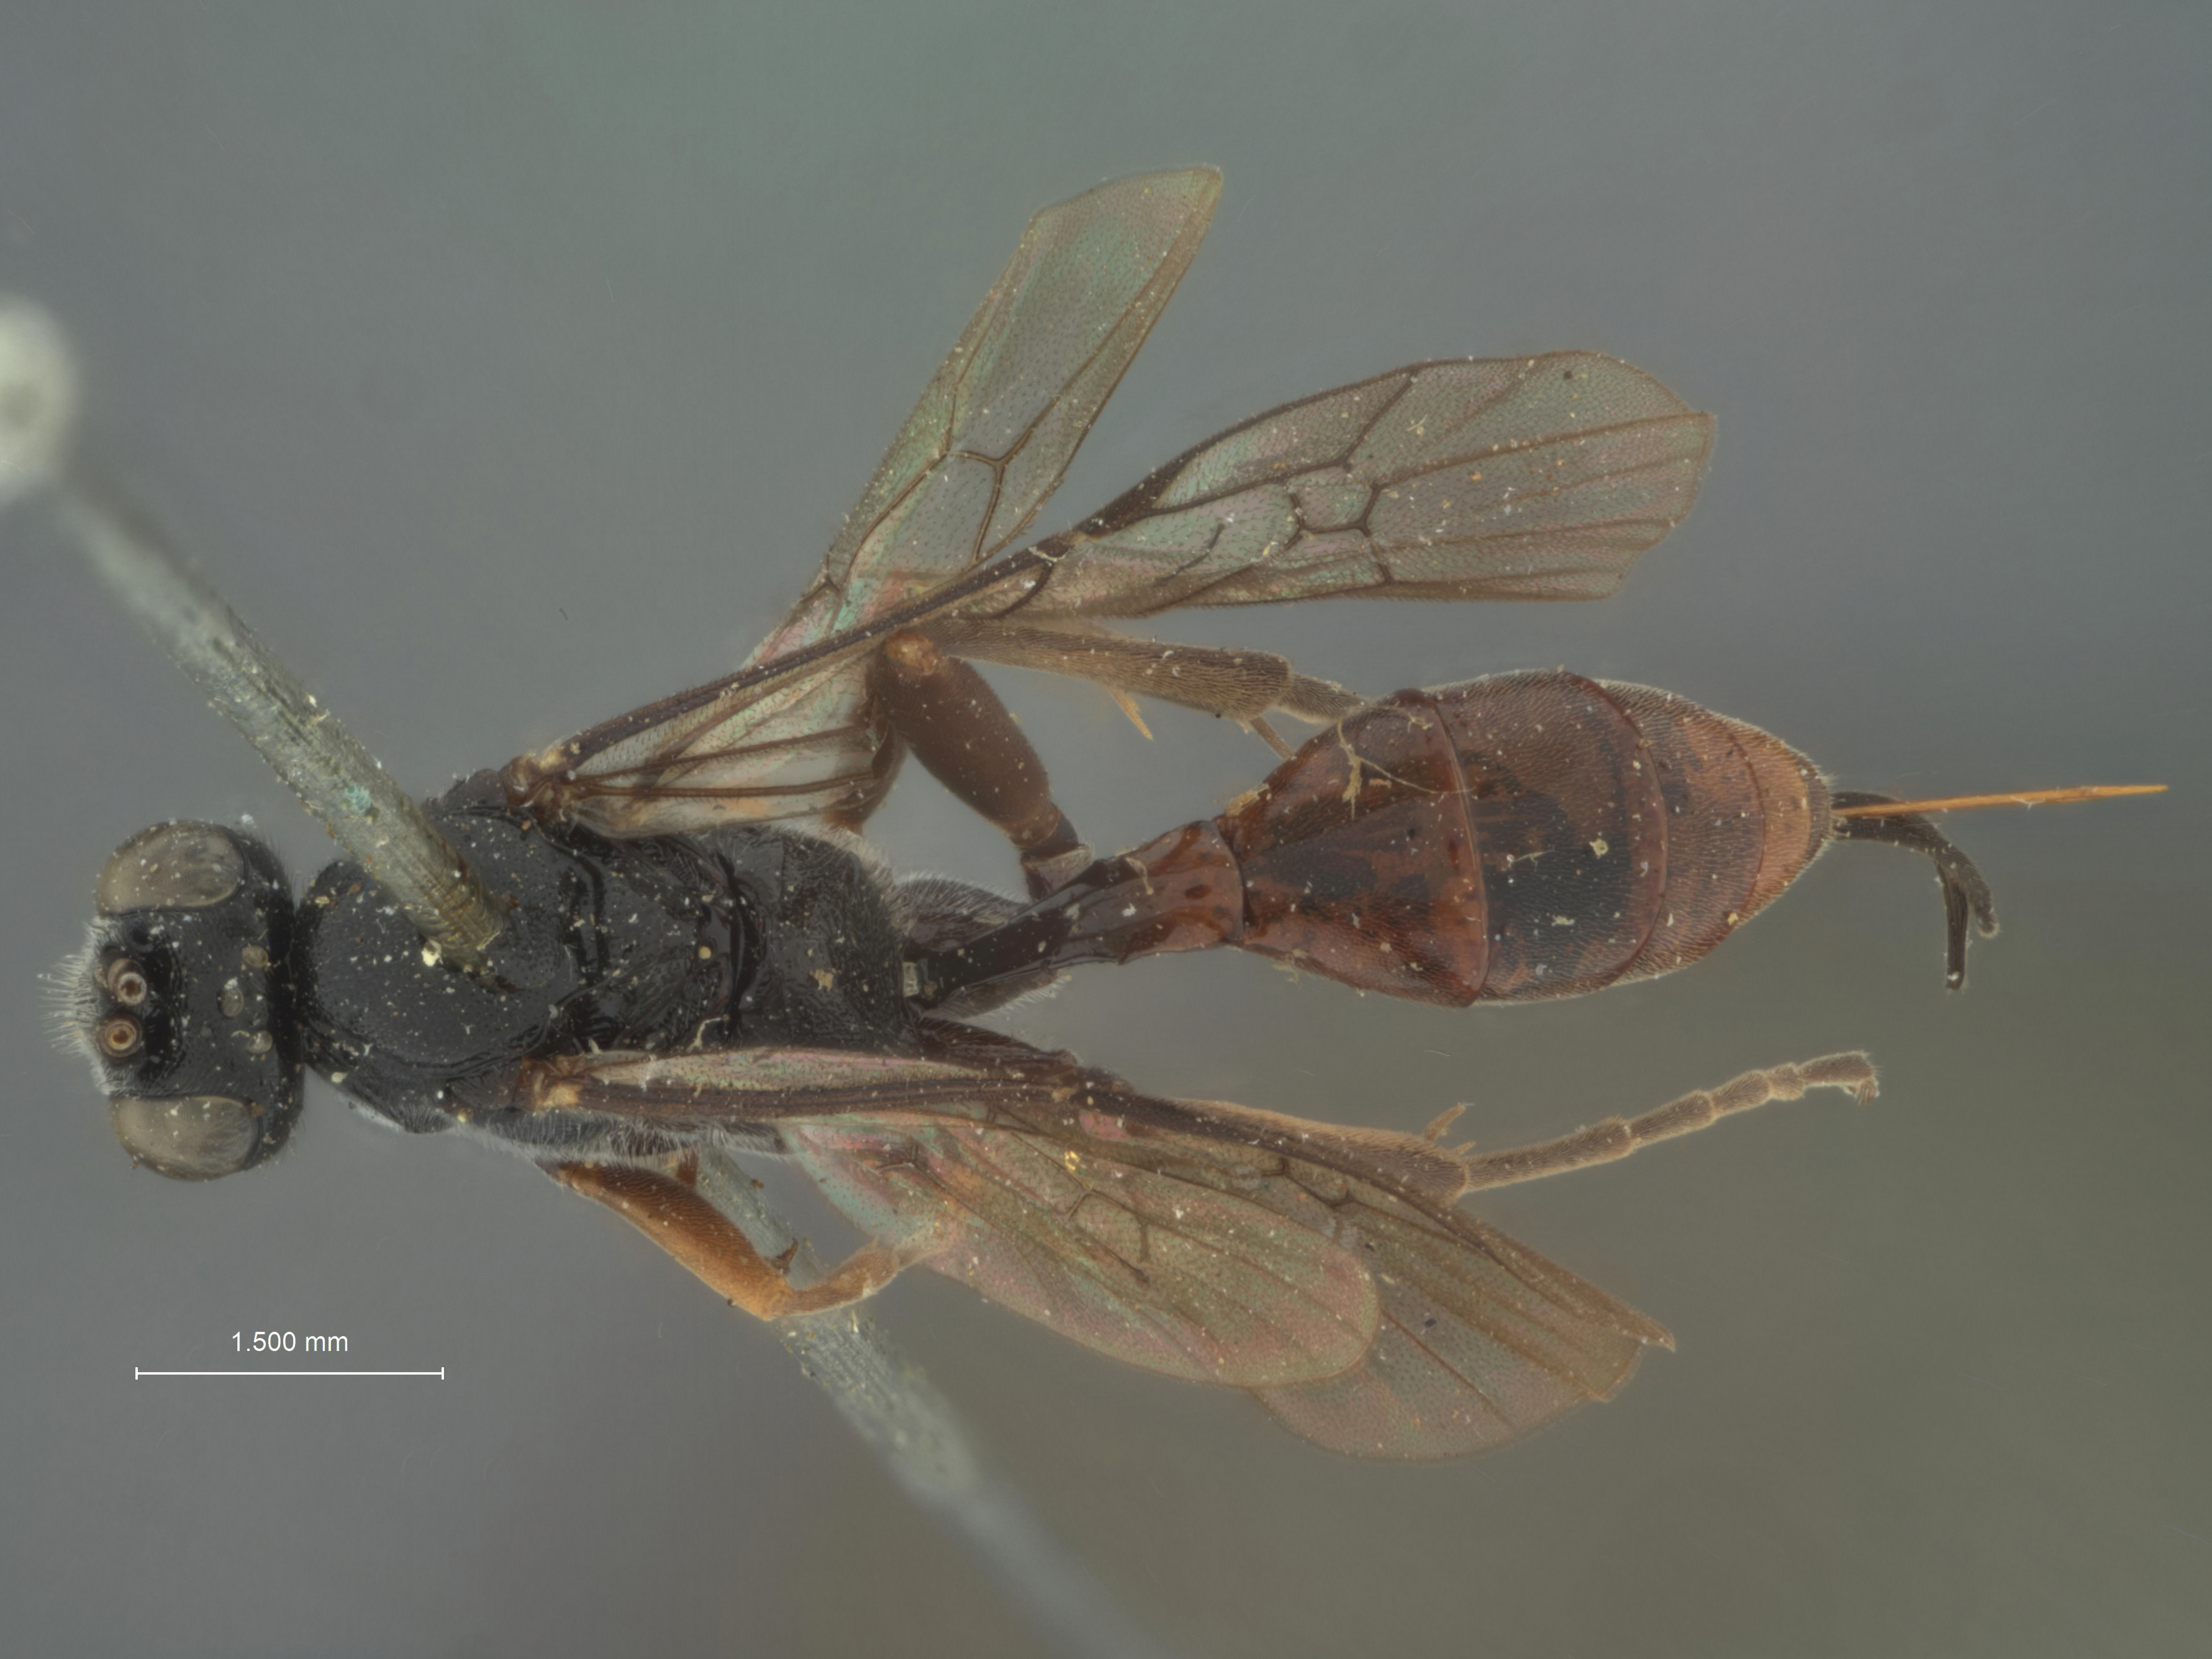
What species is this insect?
Cryptus monticola
